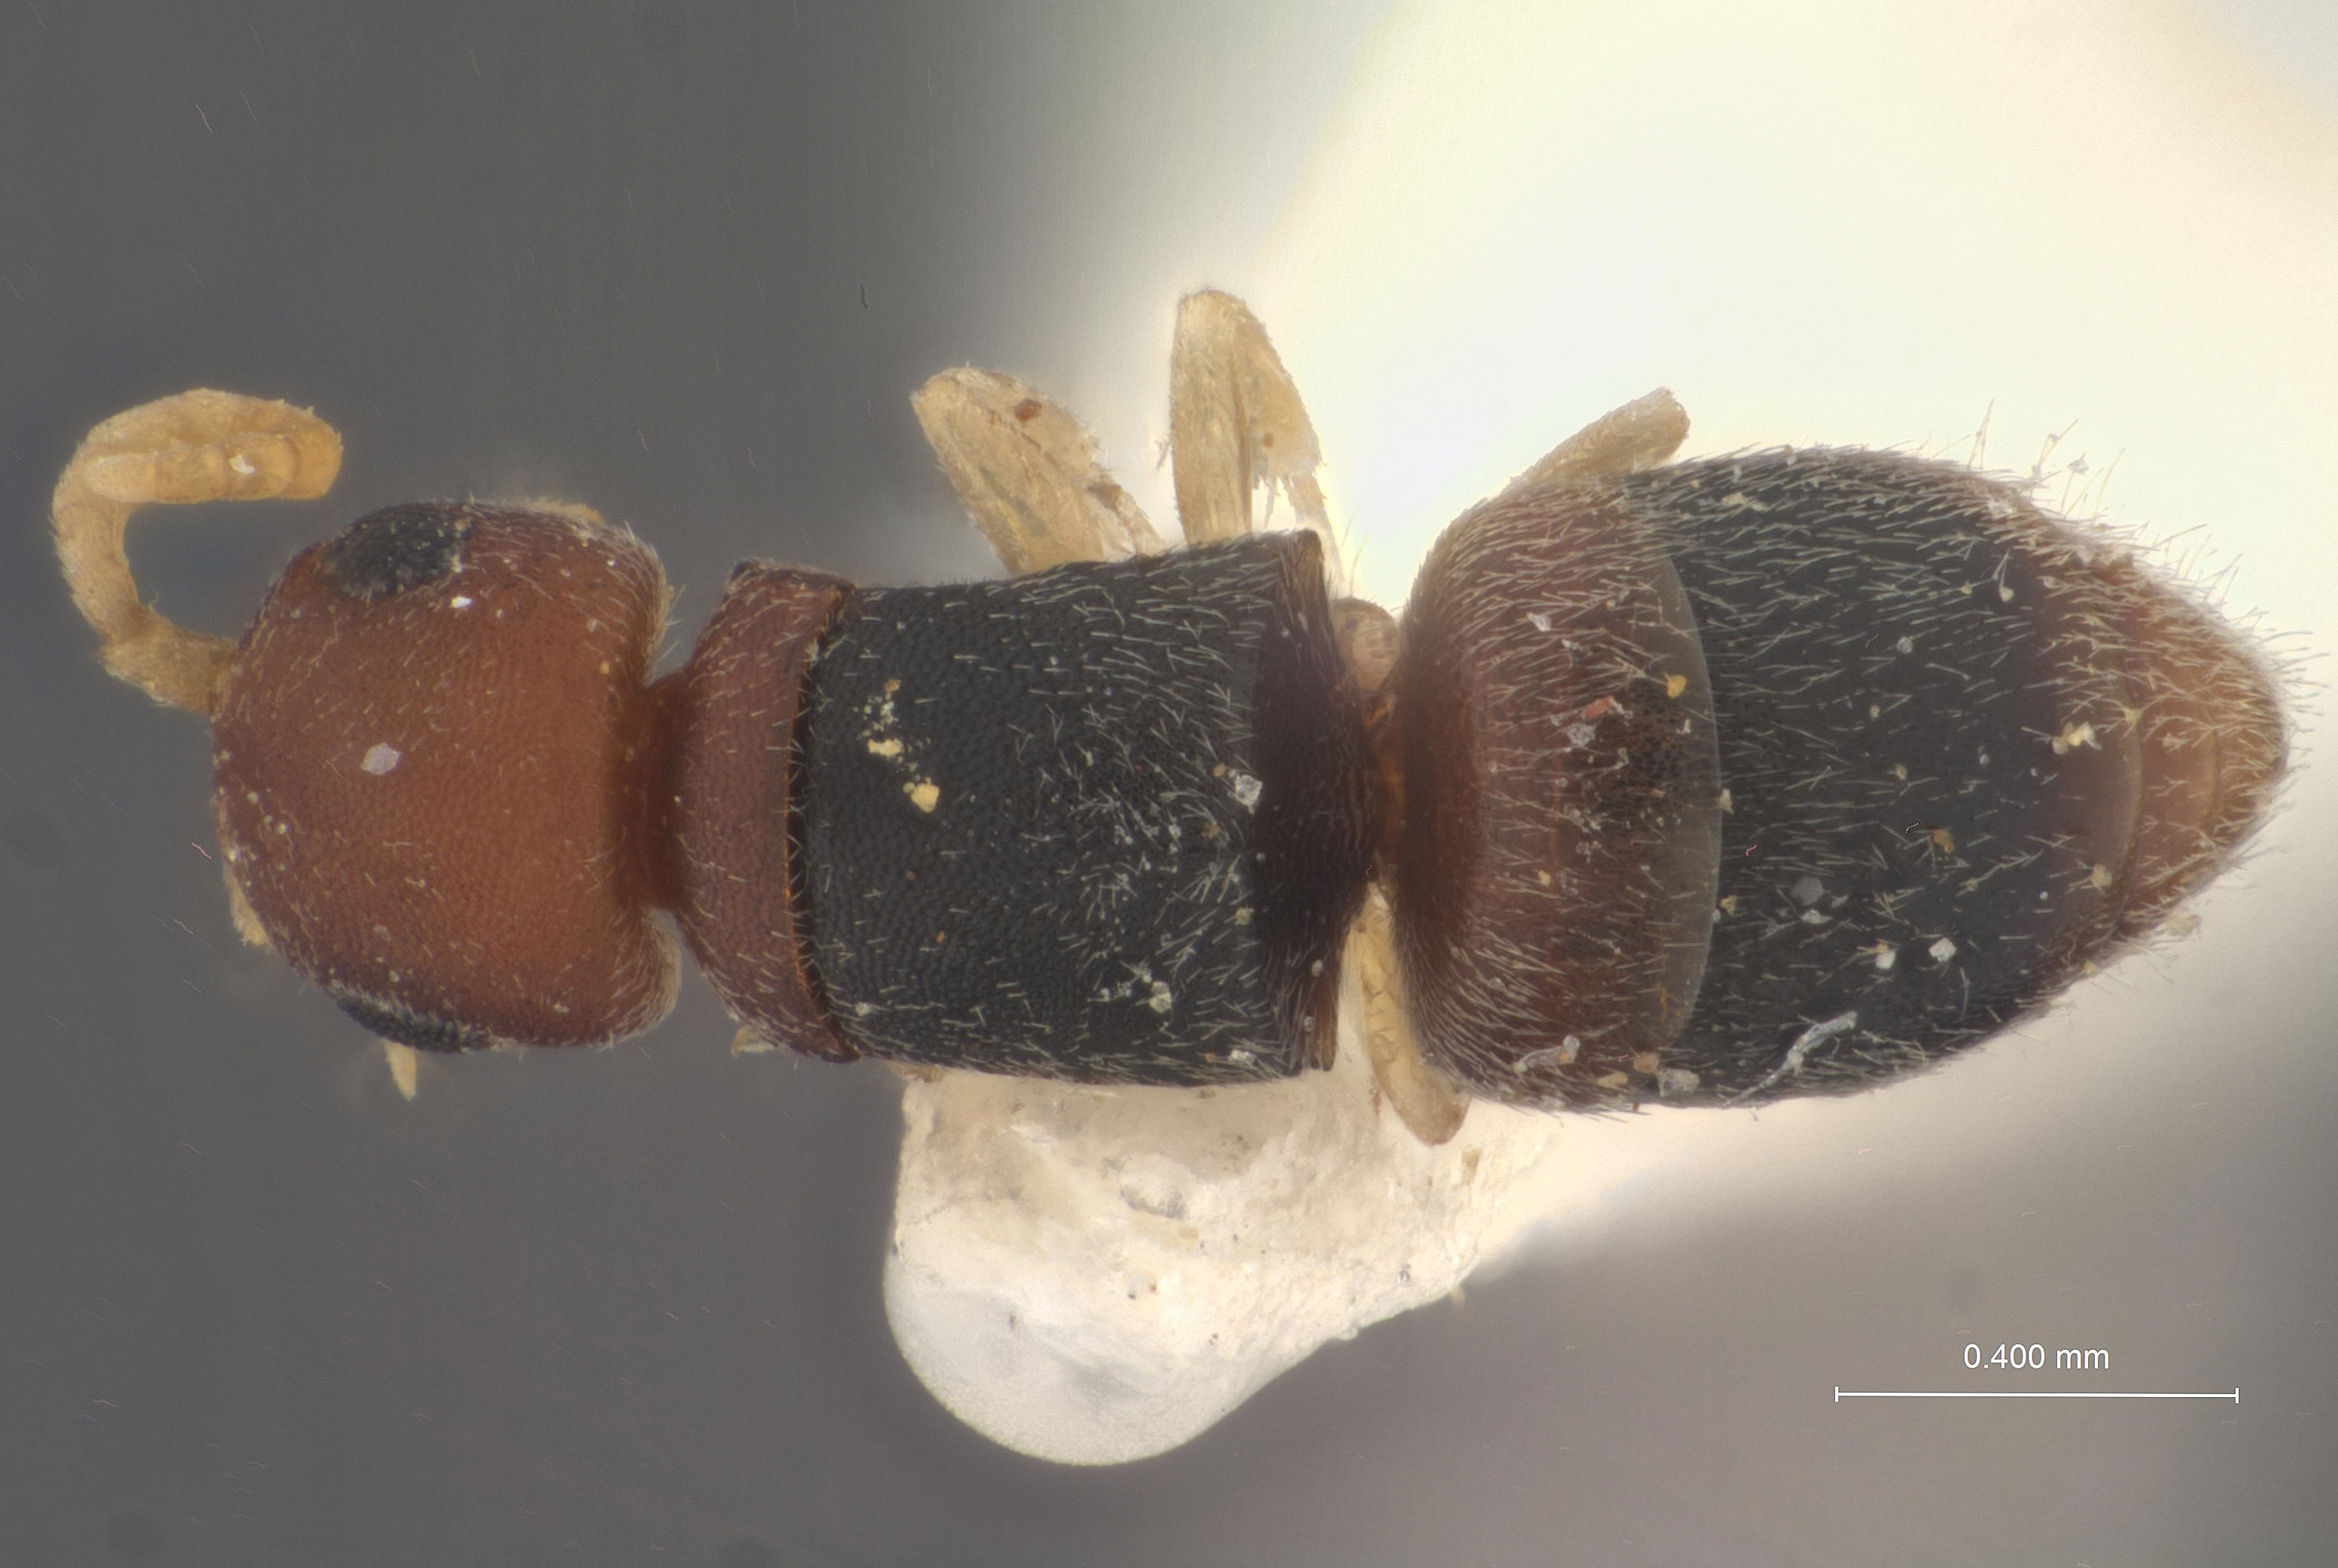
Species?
Kudakrumia mirabilis
